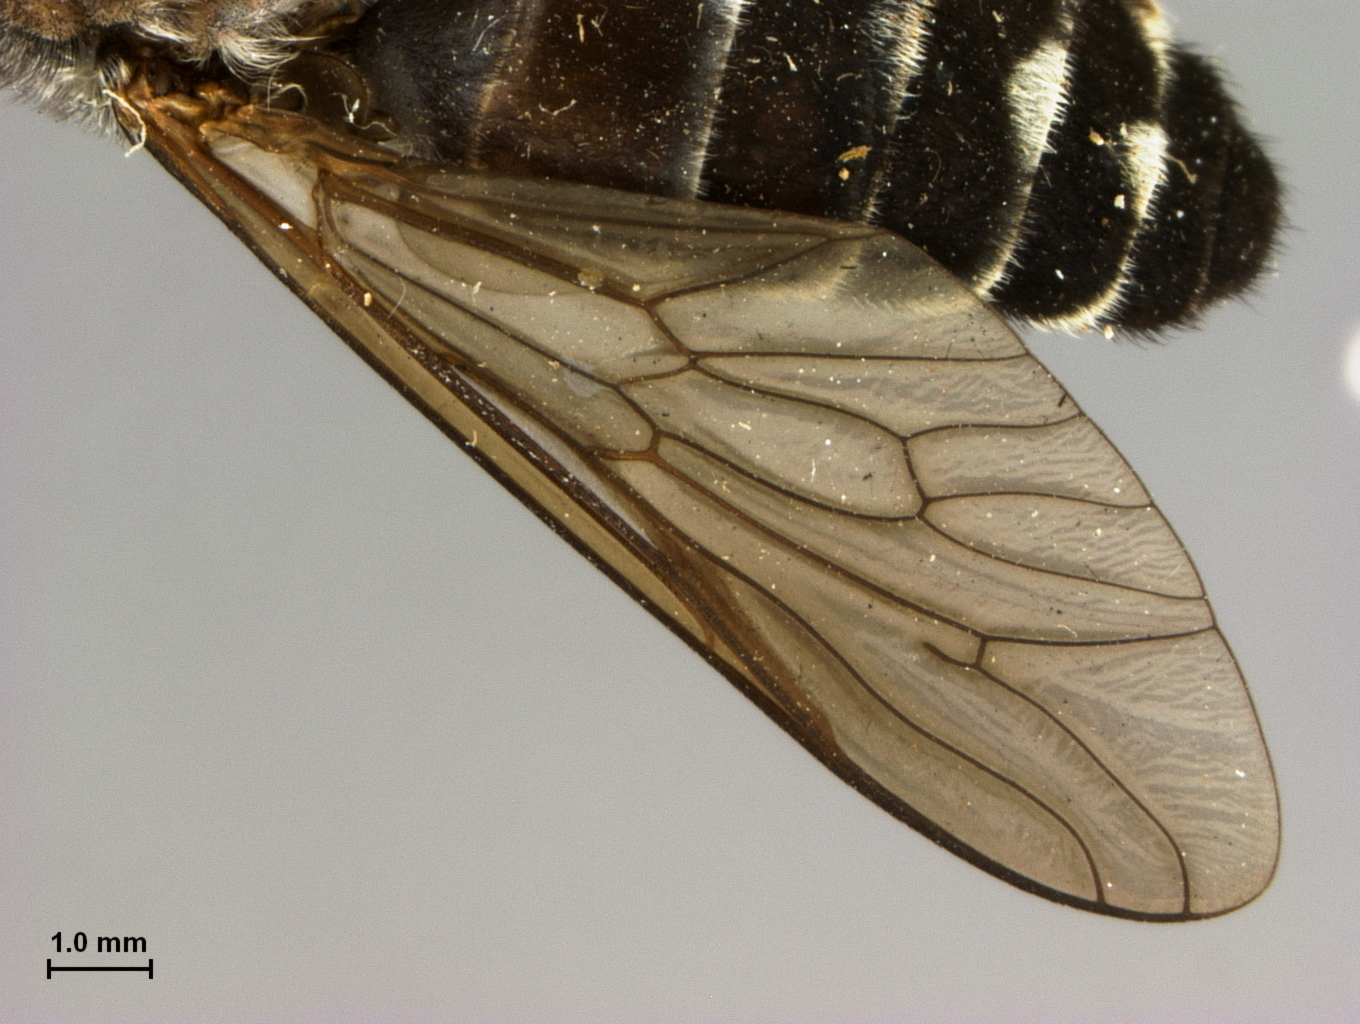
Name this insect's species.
Tabanus albocirulus (also Tabanus albocirculus)
